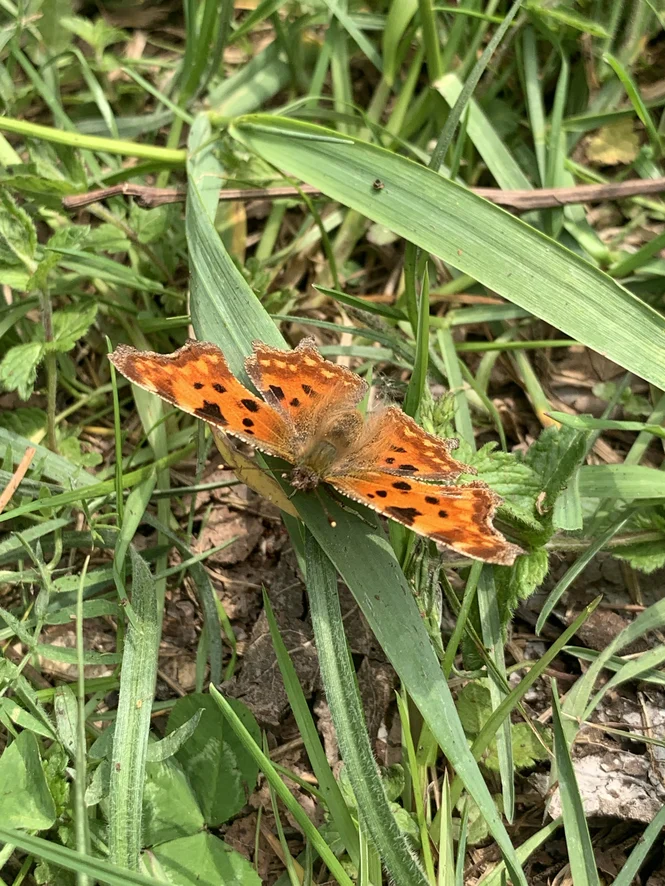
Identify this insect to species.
Polygonia c-album
